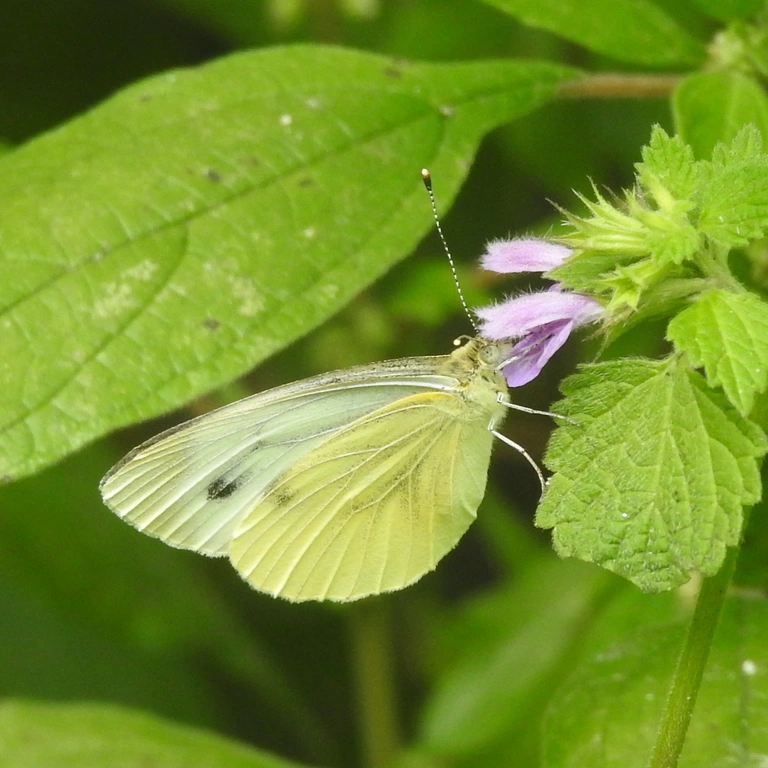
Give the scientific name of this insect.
Pieris napi
